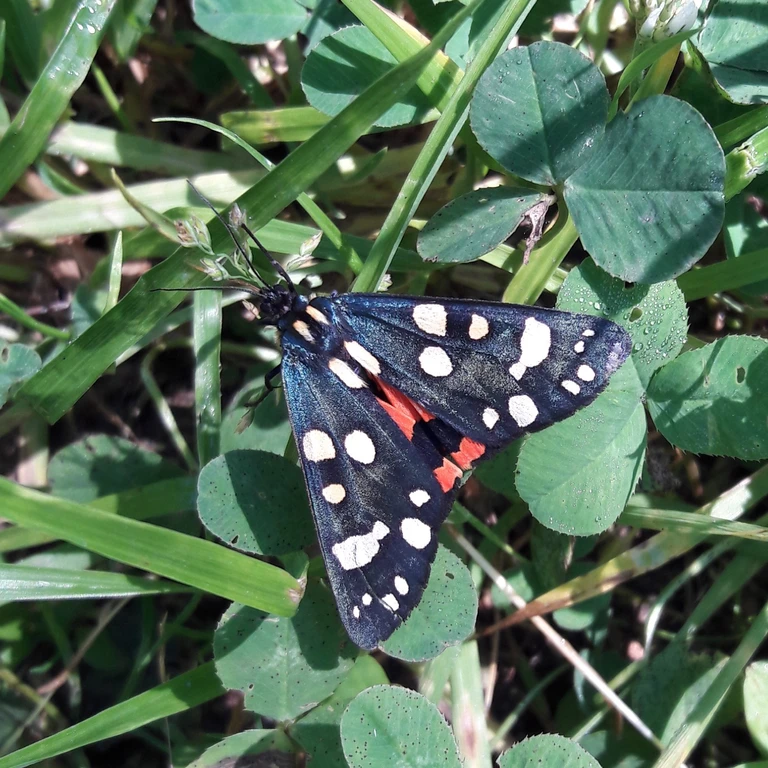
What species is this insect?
Callimorpha dominula
